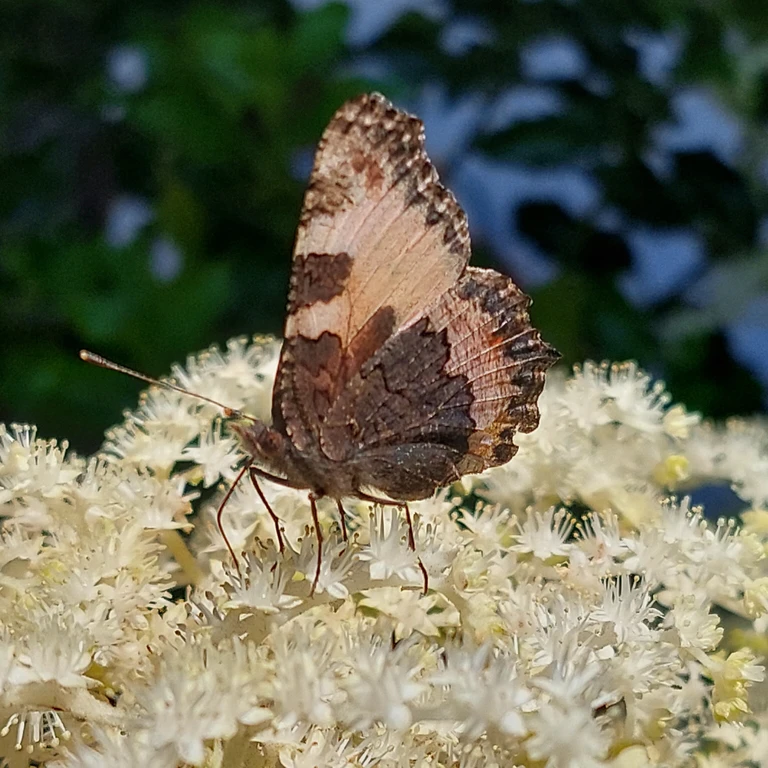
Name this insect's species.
Aglais urticae
